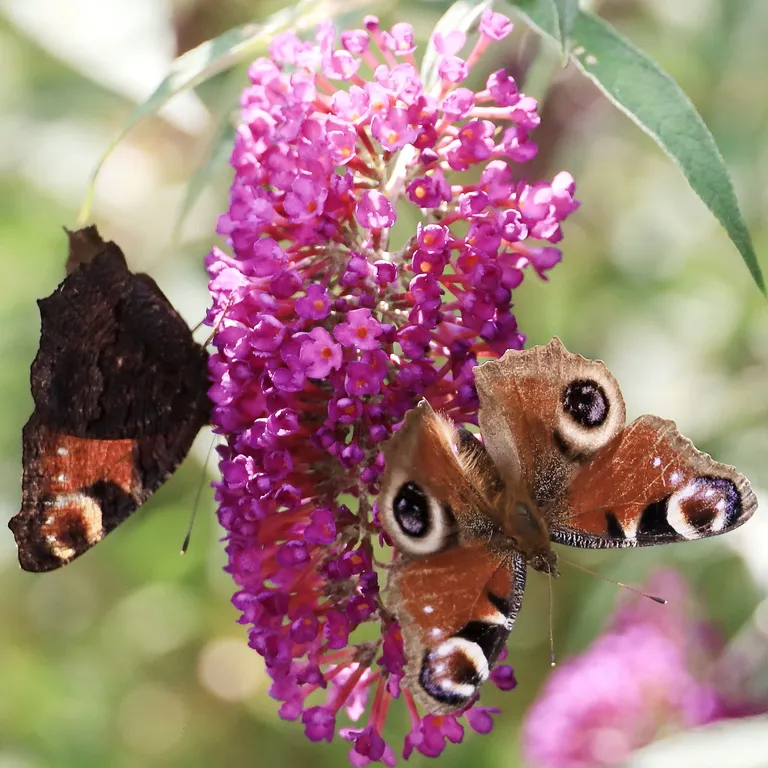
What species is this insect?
Aglais io
